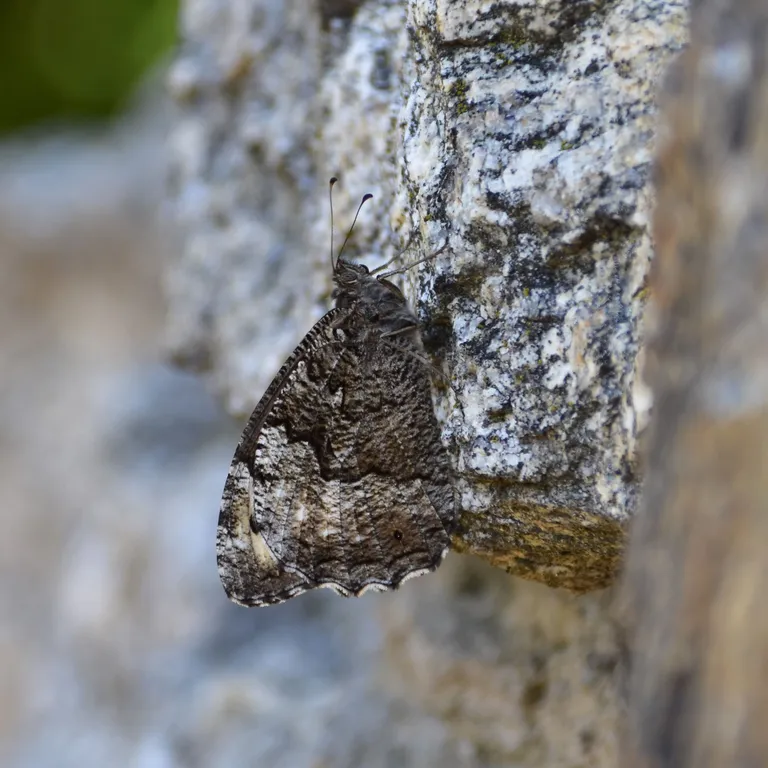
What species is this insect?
Hipparchia fagi
